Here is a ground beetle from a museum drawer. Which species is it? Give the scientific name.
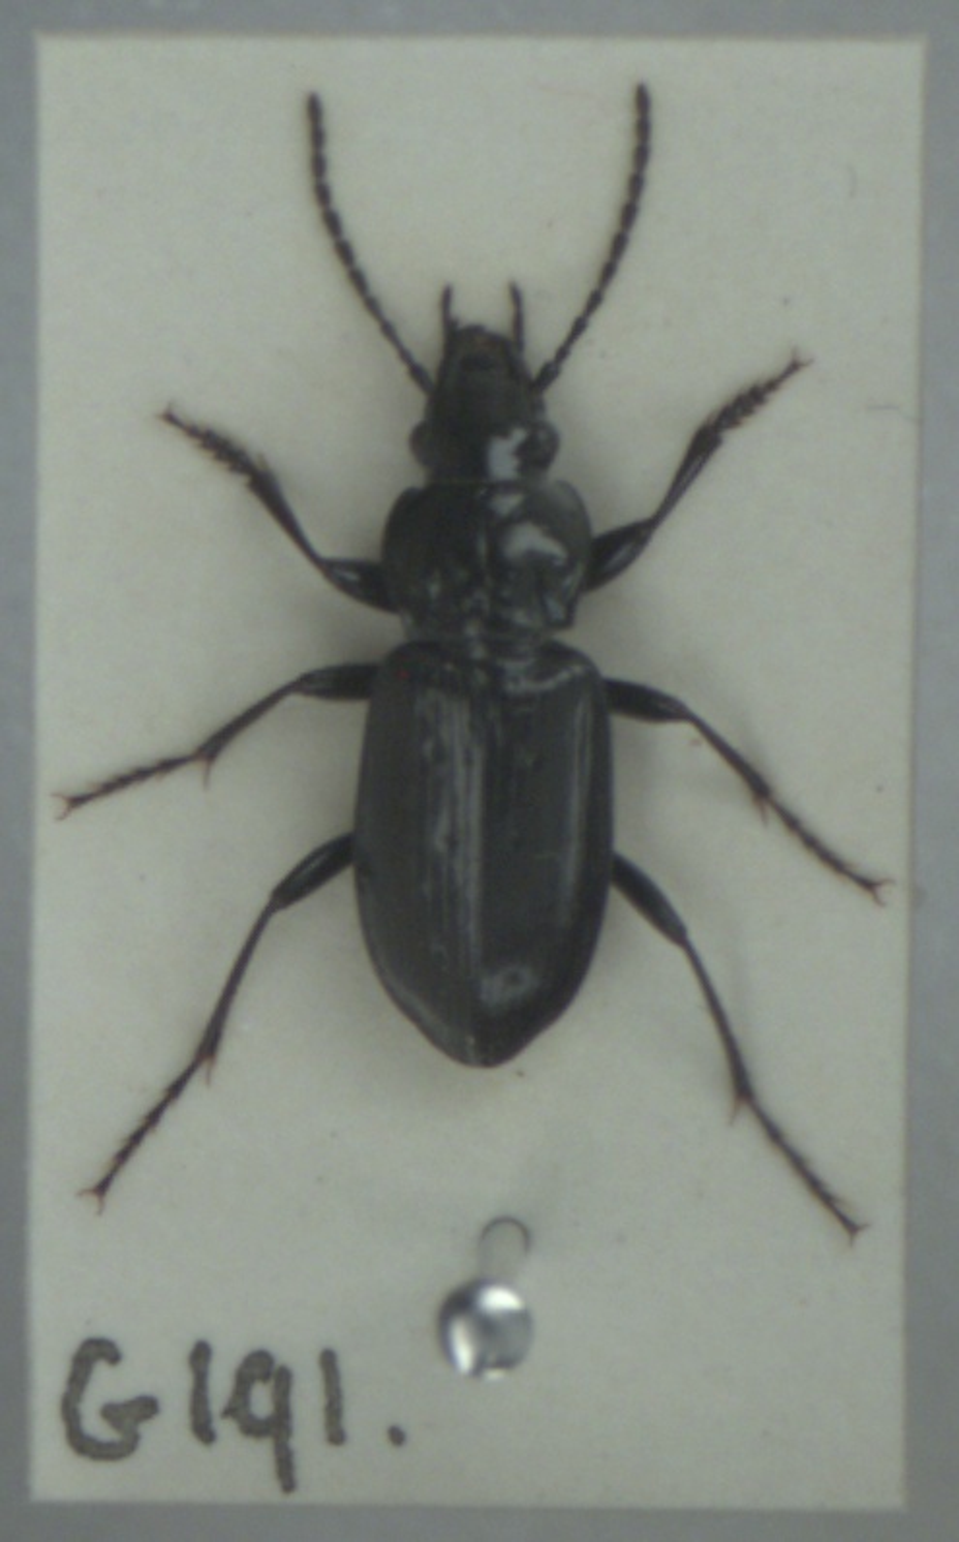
Pterostichus adstrictus
